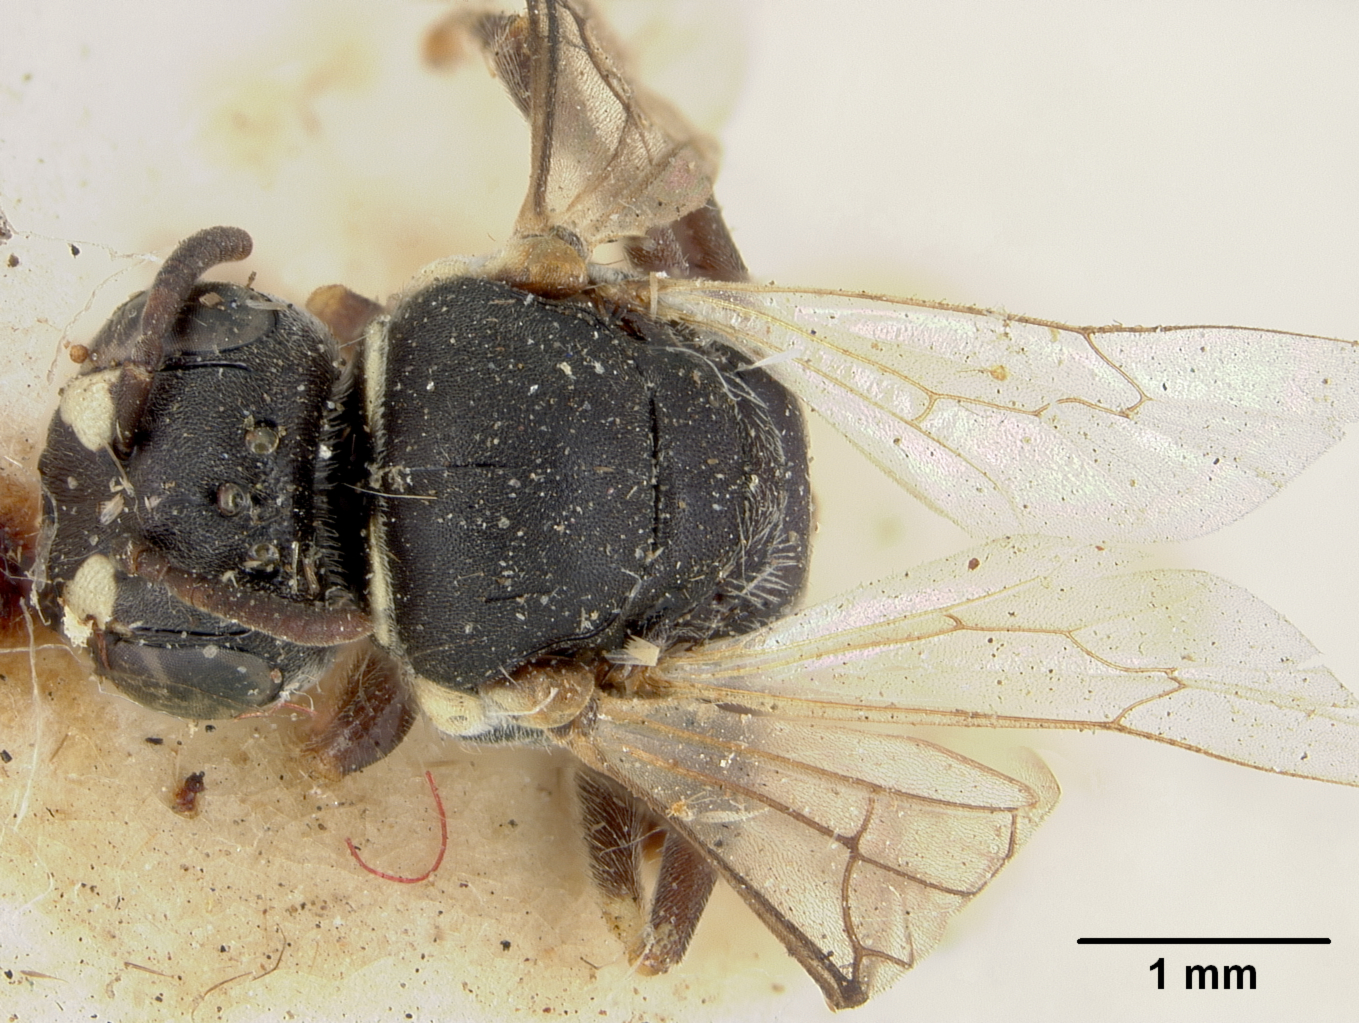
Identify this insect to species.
Euryglossa albocuneata
